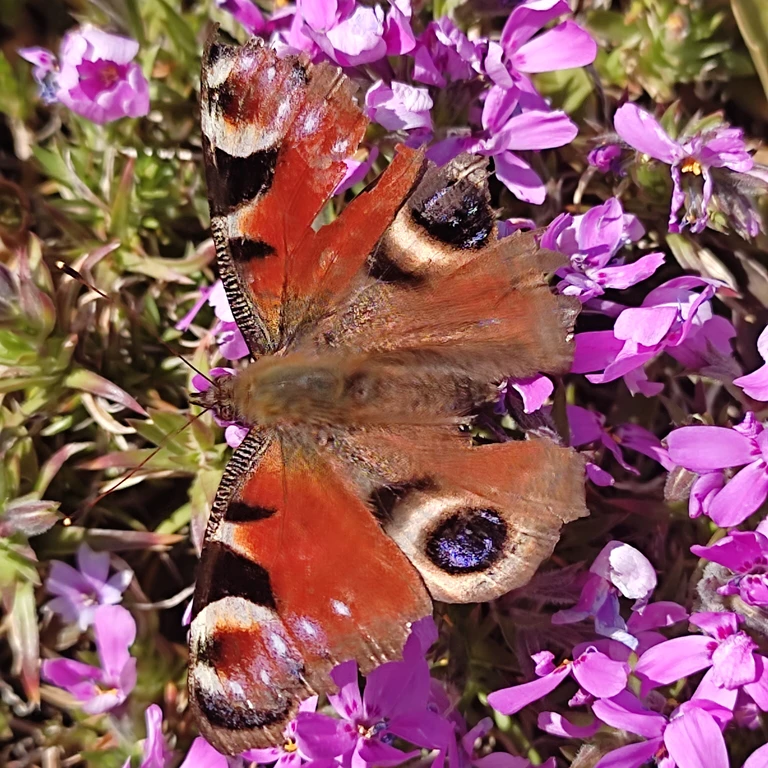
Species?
Aglais io
